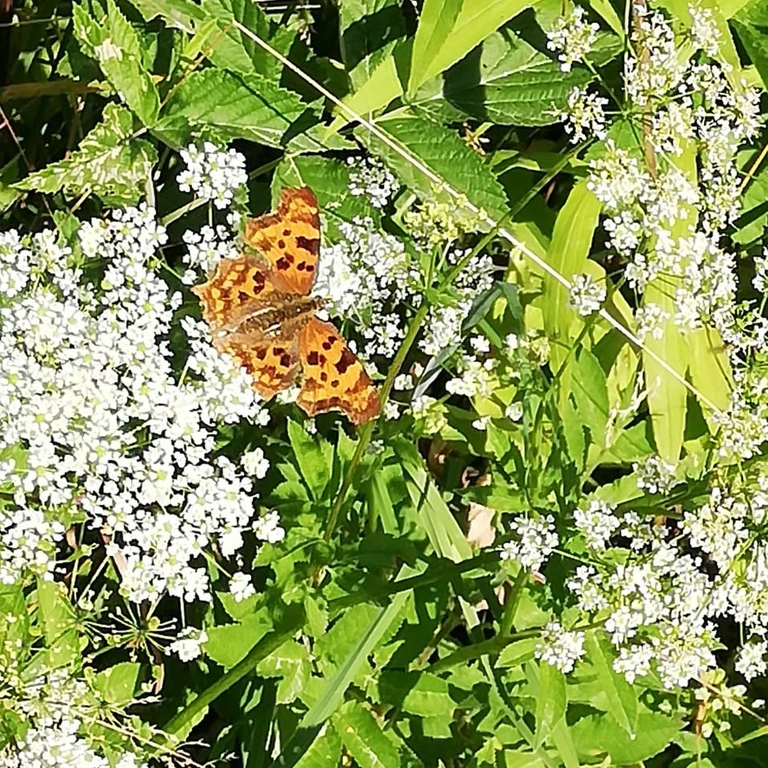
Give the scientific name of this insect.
Polygonia c-album
